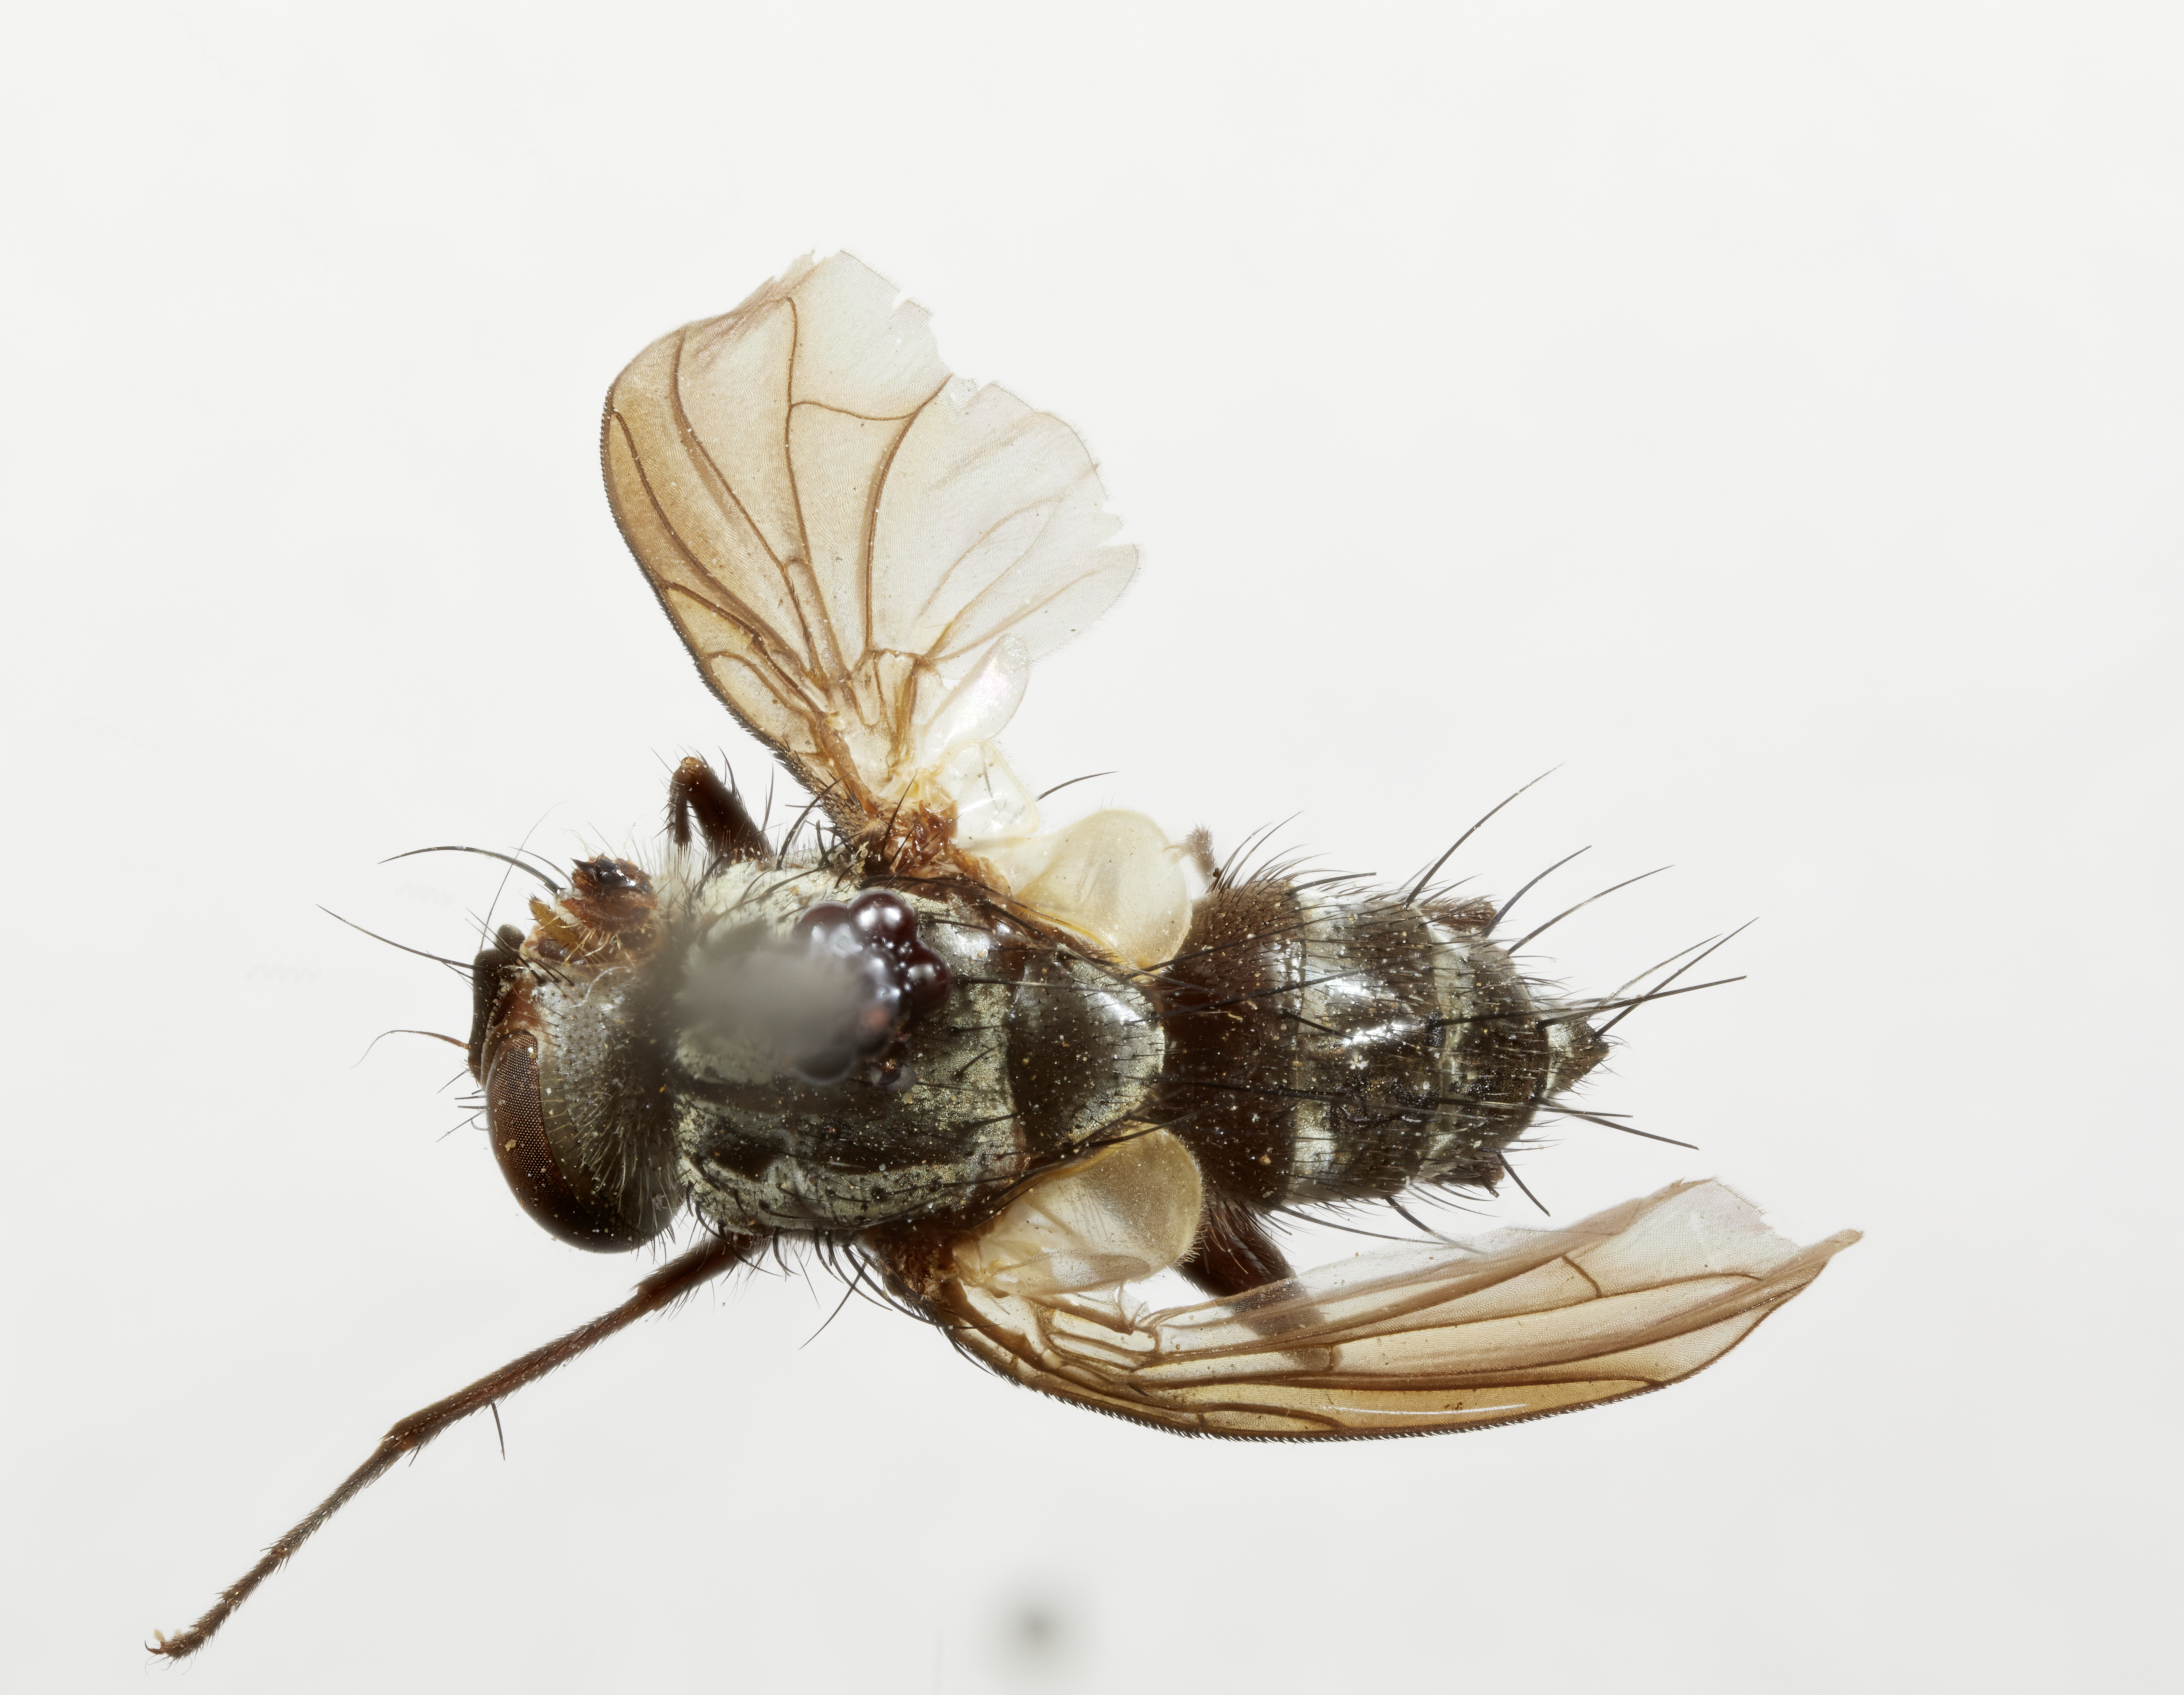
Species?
Machairomasicera carinata
